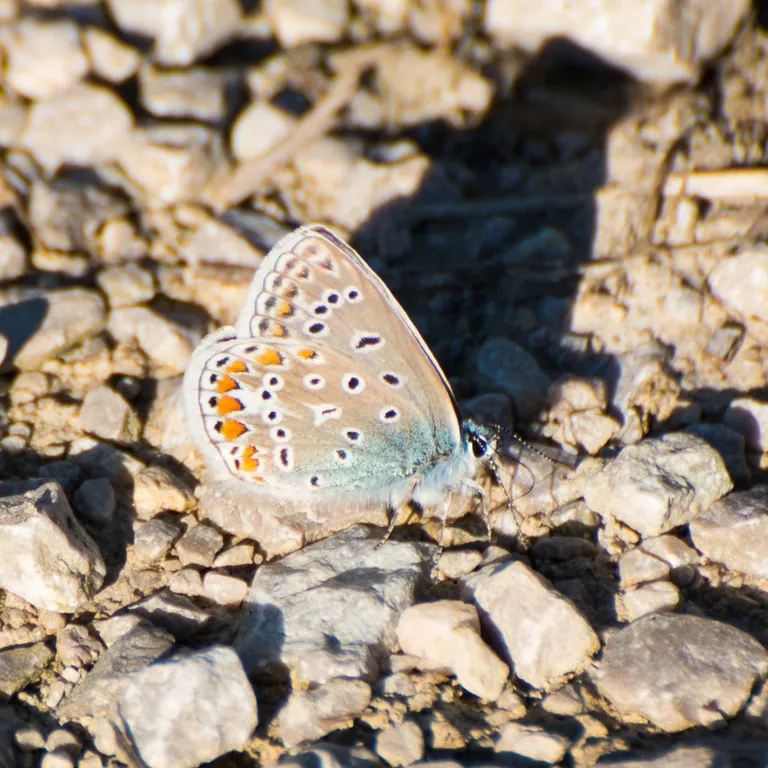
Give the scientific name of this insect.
Polyommatus icarus
